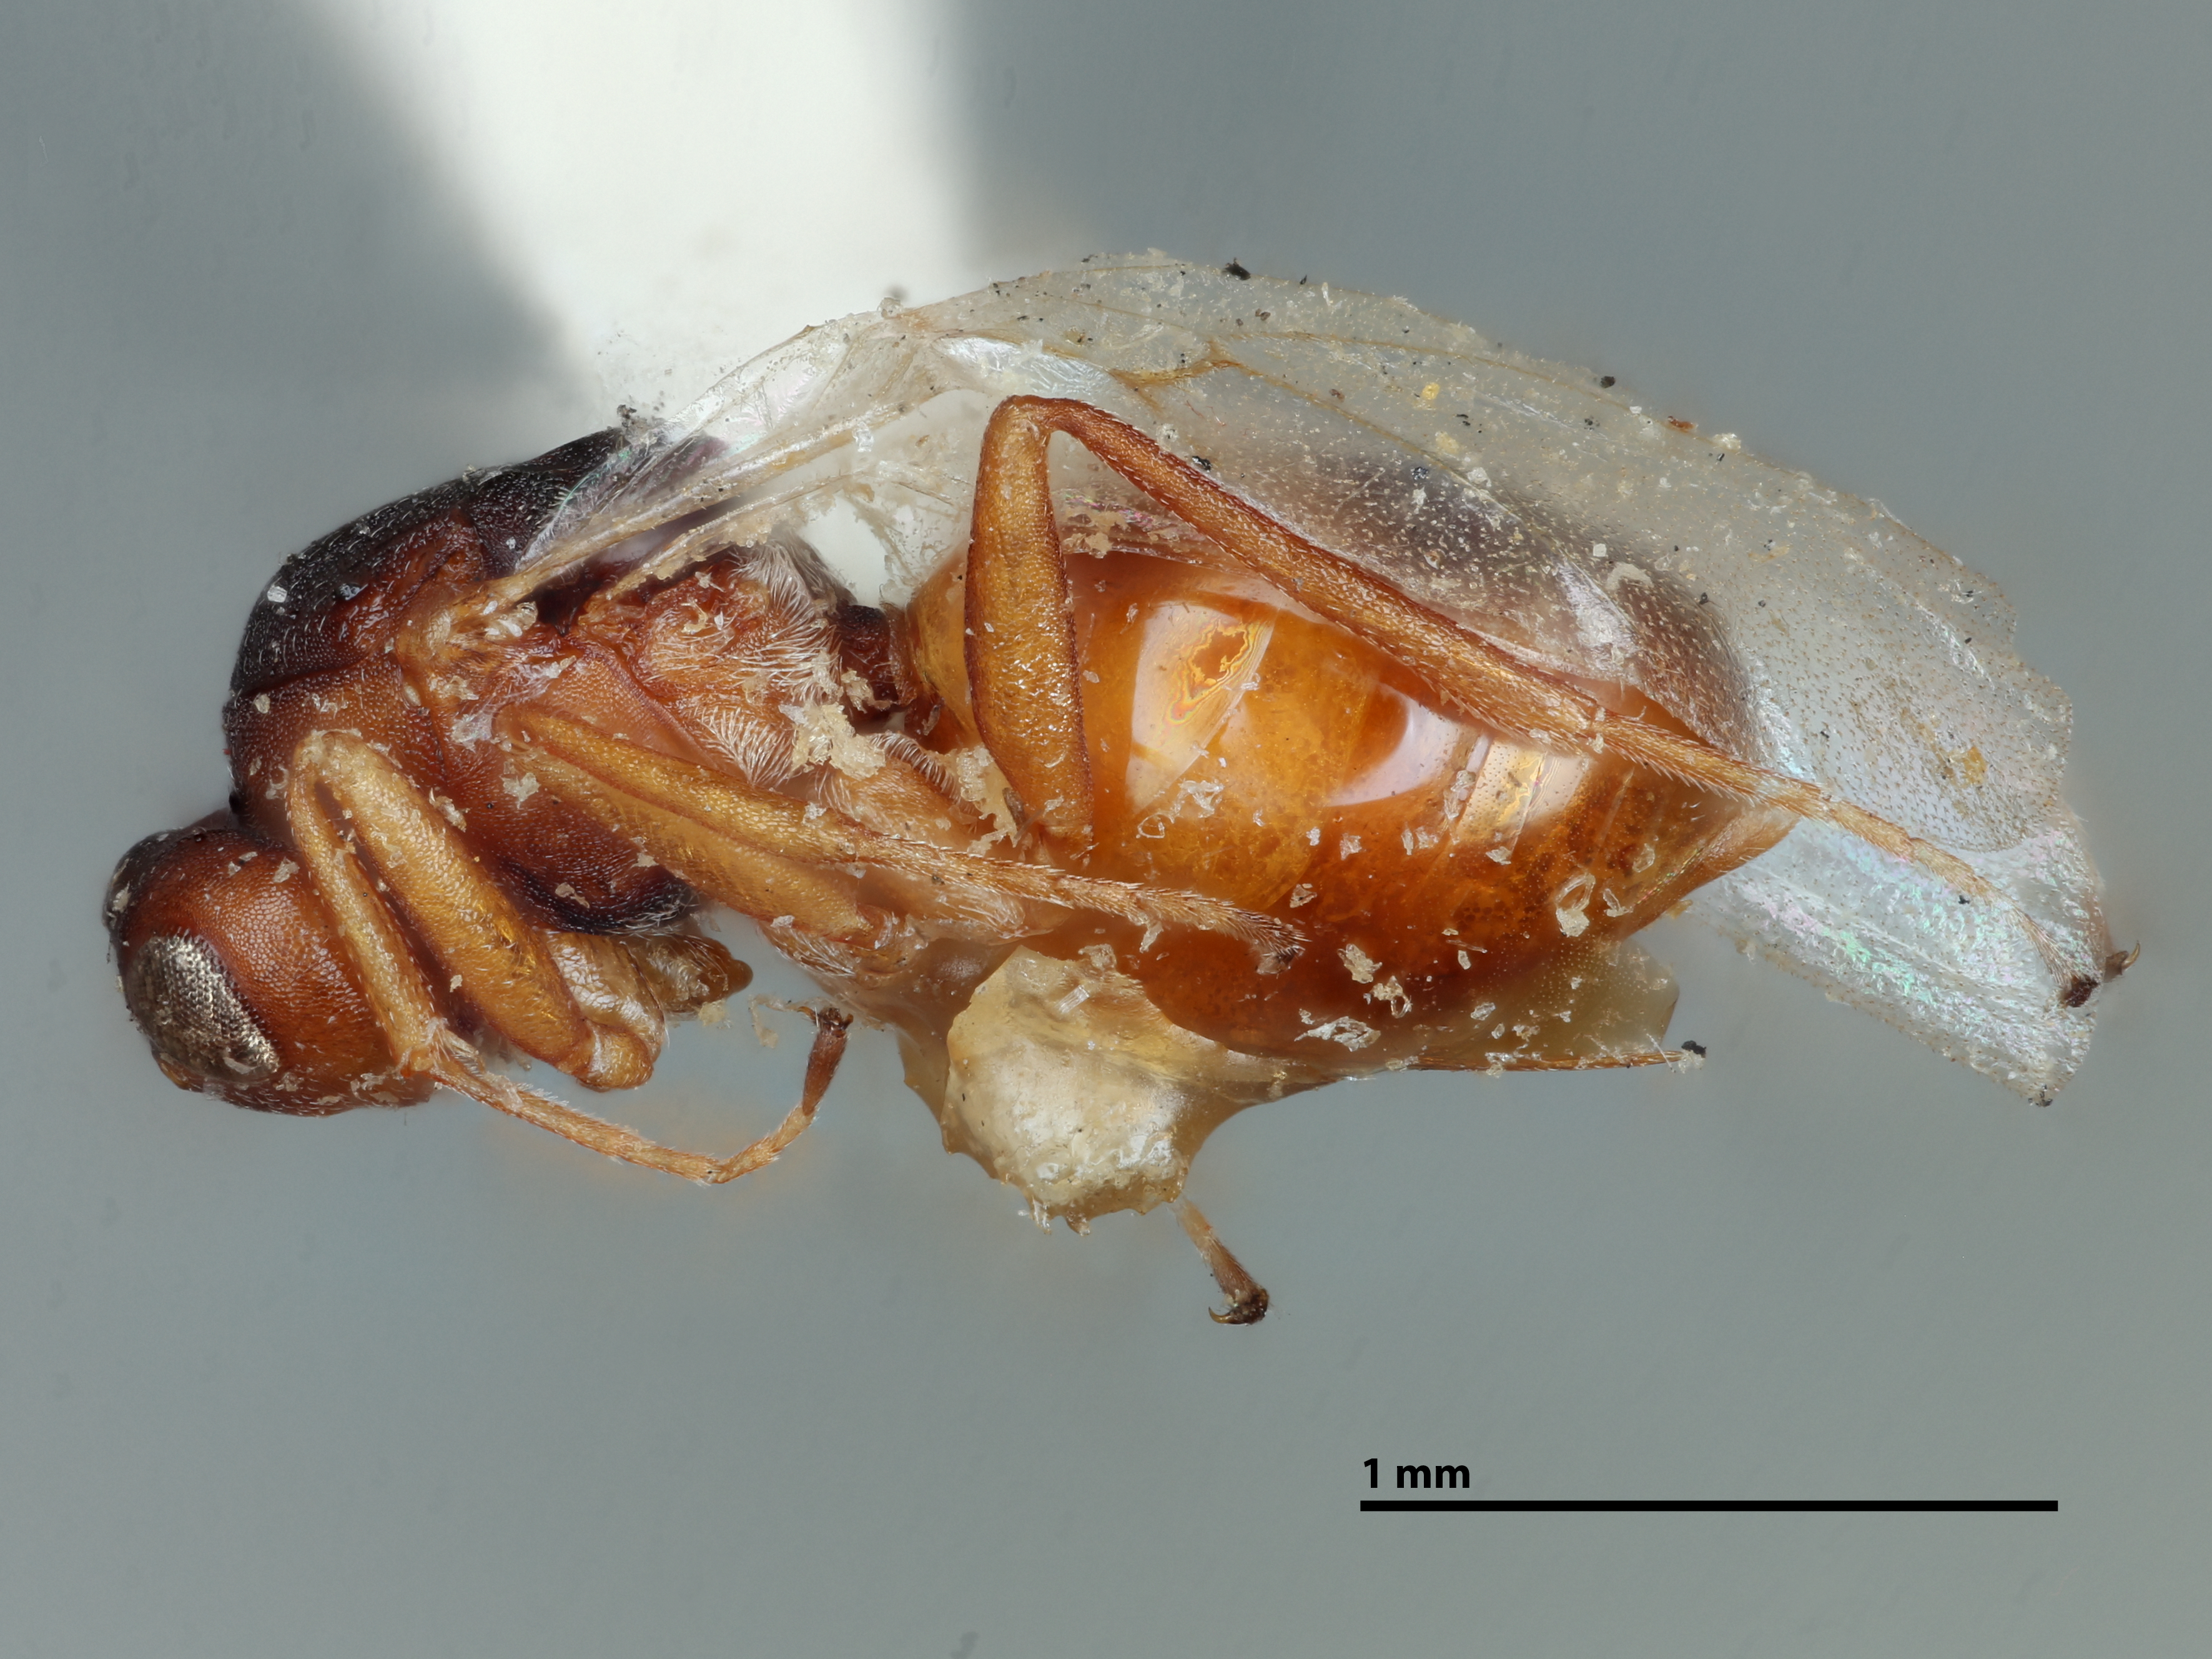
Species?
Antistrophus rufus
